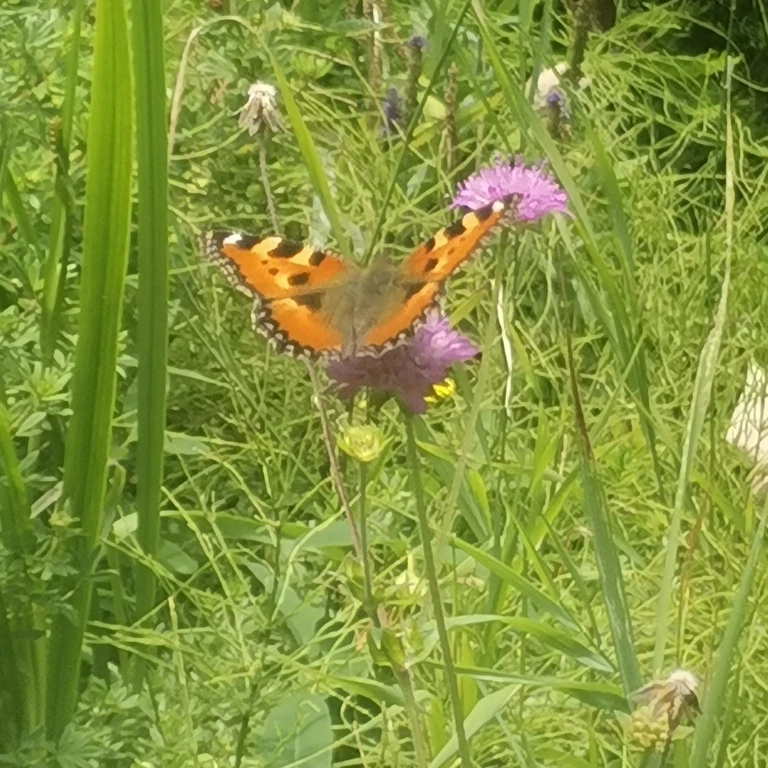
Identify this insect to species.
Aglais urticae
